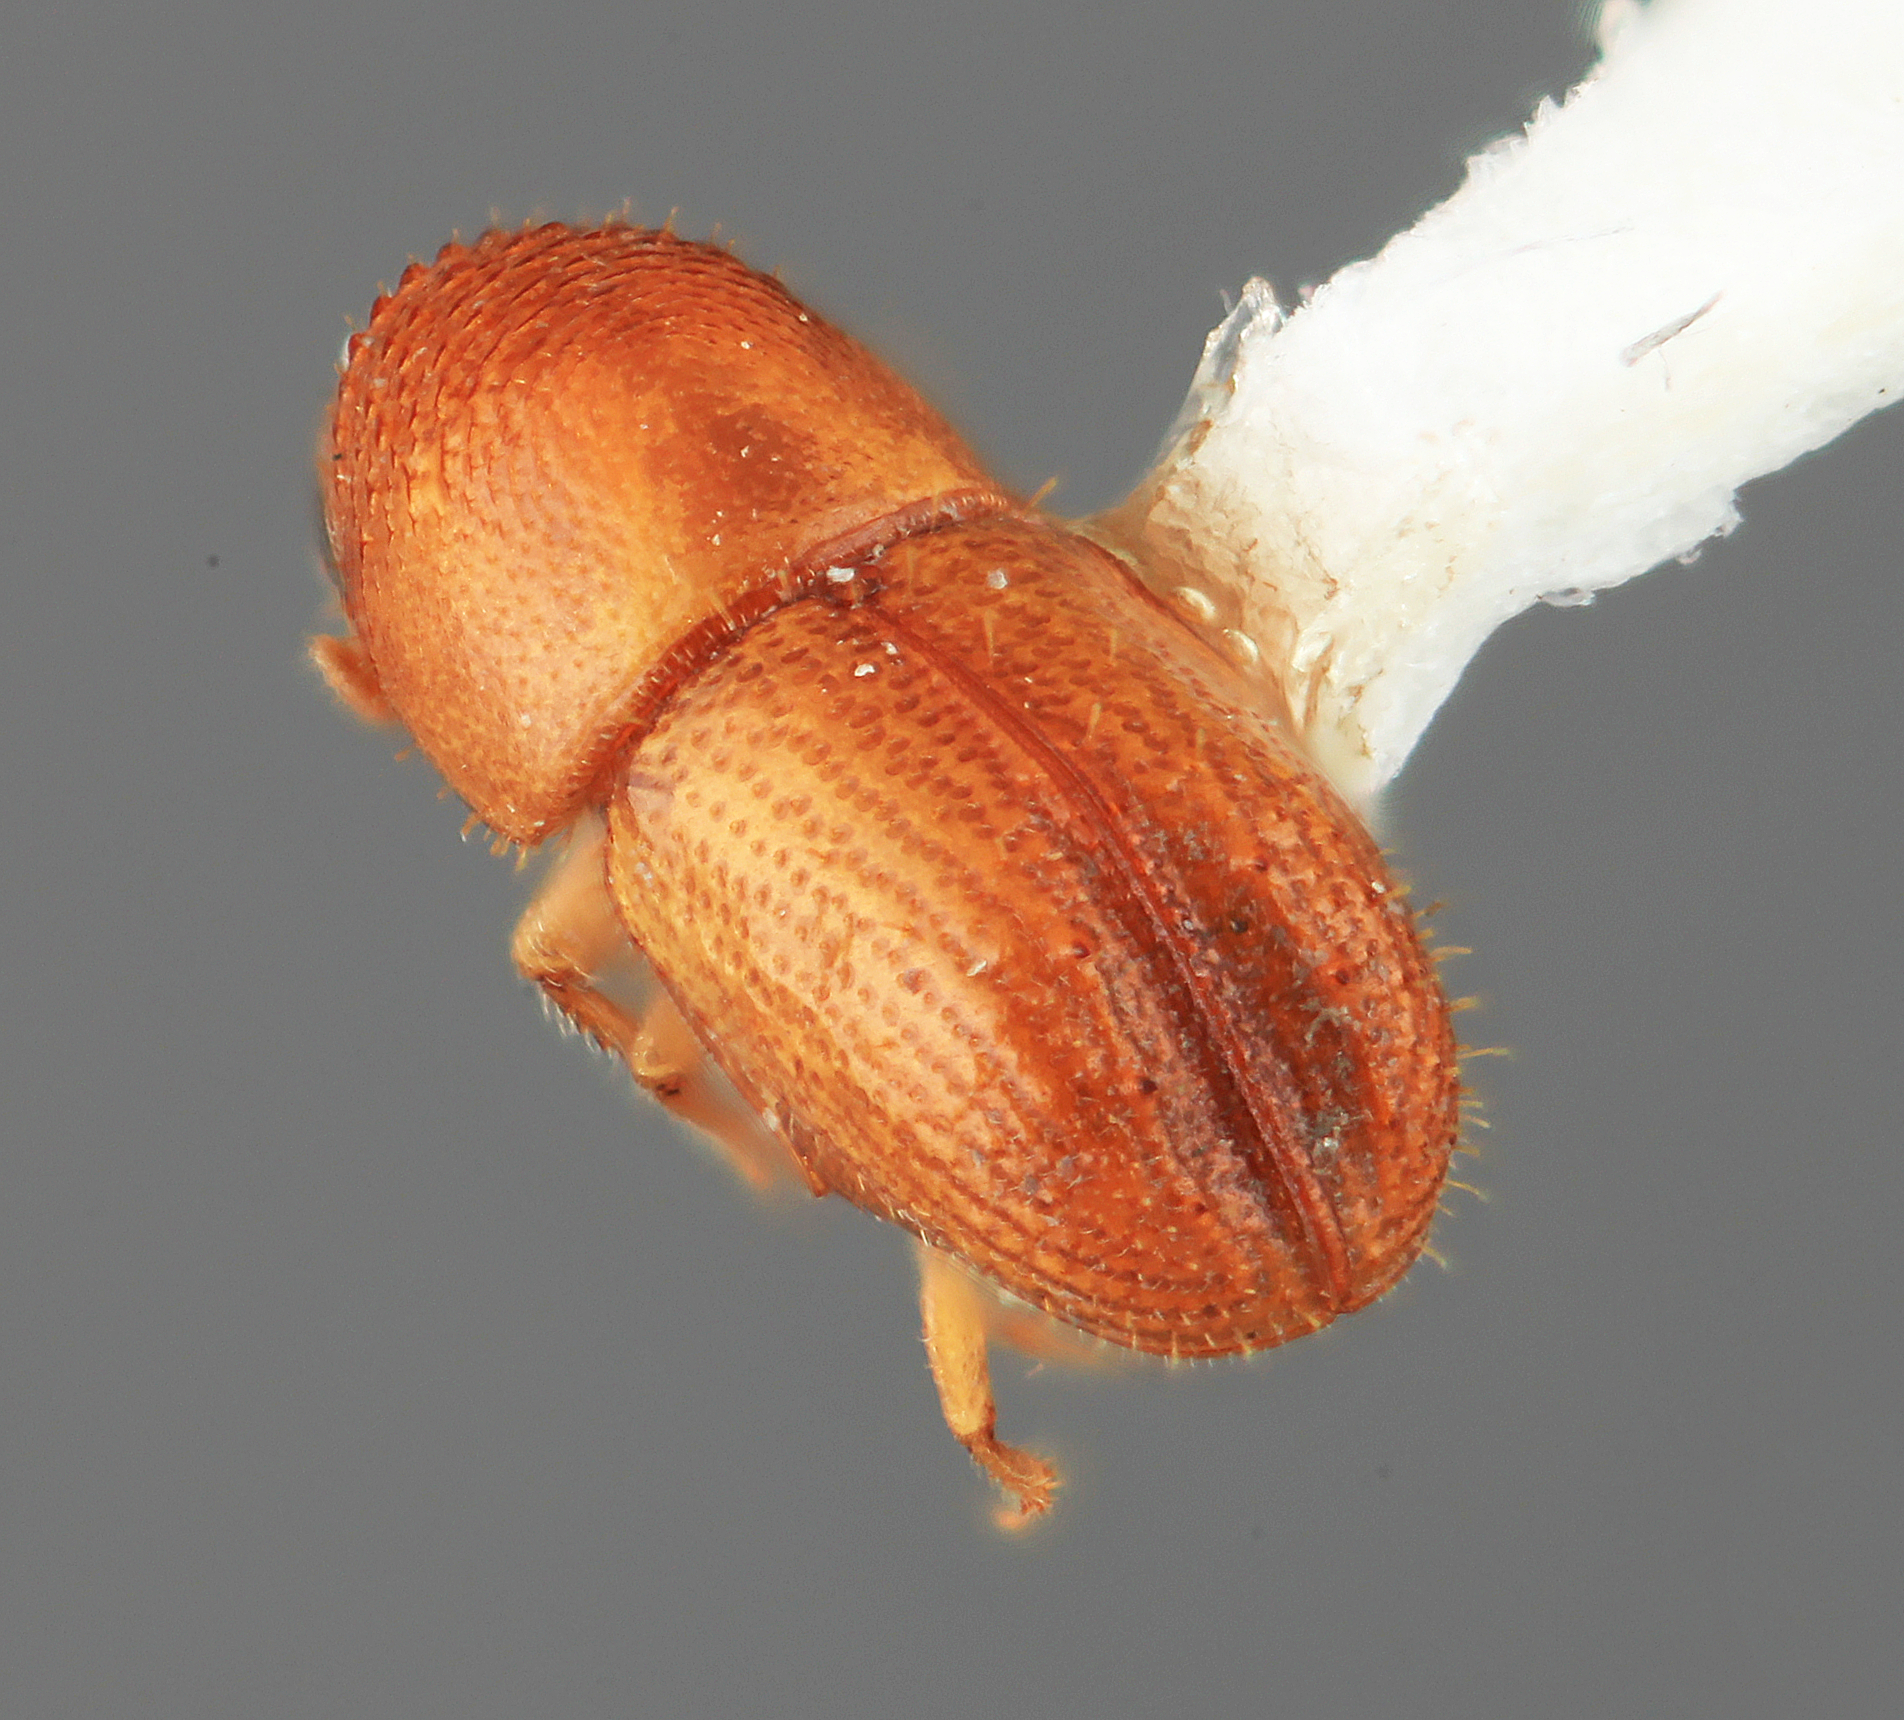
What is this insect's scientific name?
Phelloterus anaxeus
